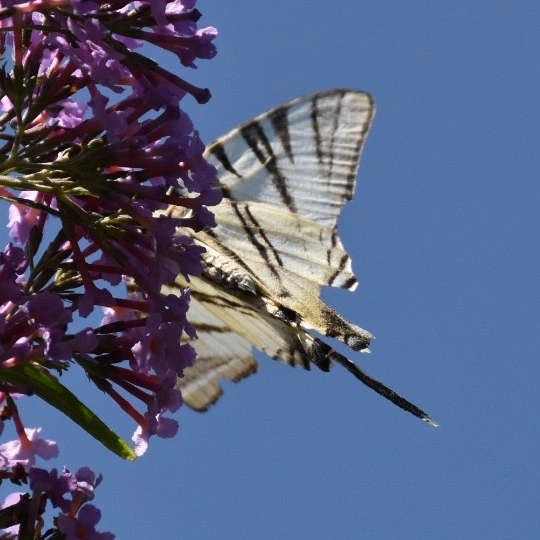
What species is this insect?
Iphiclides podalirius
